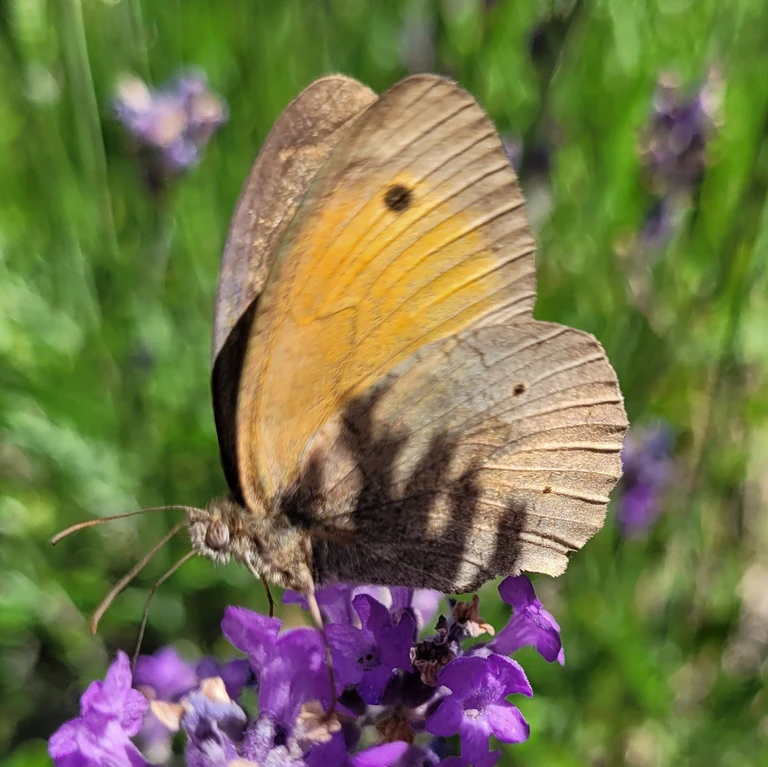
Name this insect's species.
Maniola jurtina
